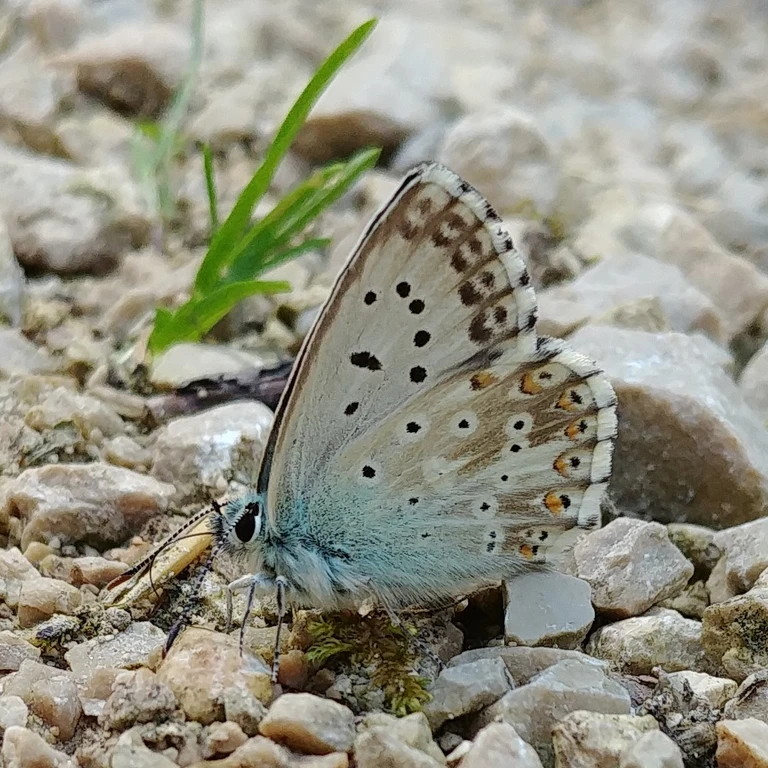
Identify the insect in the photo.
Lysandra coridon
